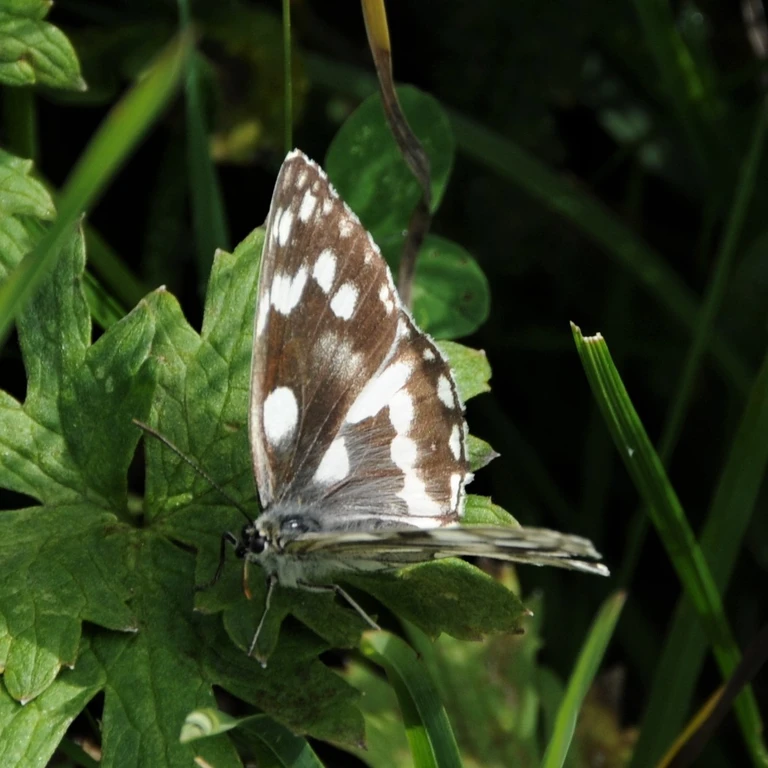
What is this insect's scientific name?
Melanargia galathea
